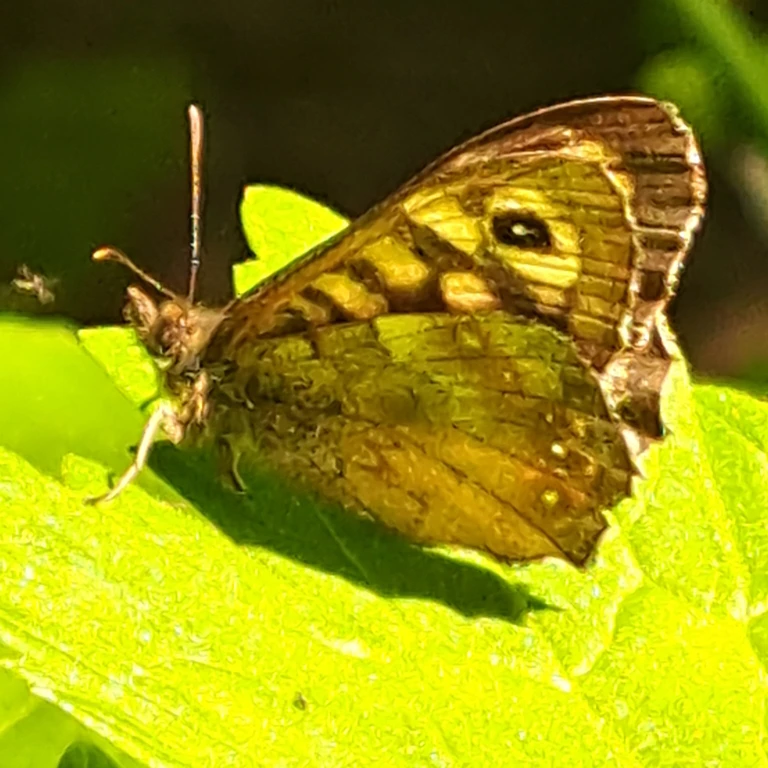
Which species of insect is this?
Pararge aegeria
